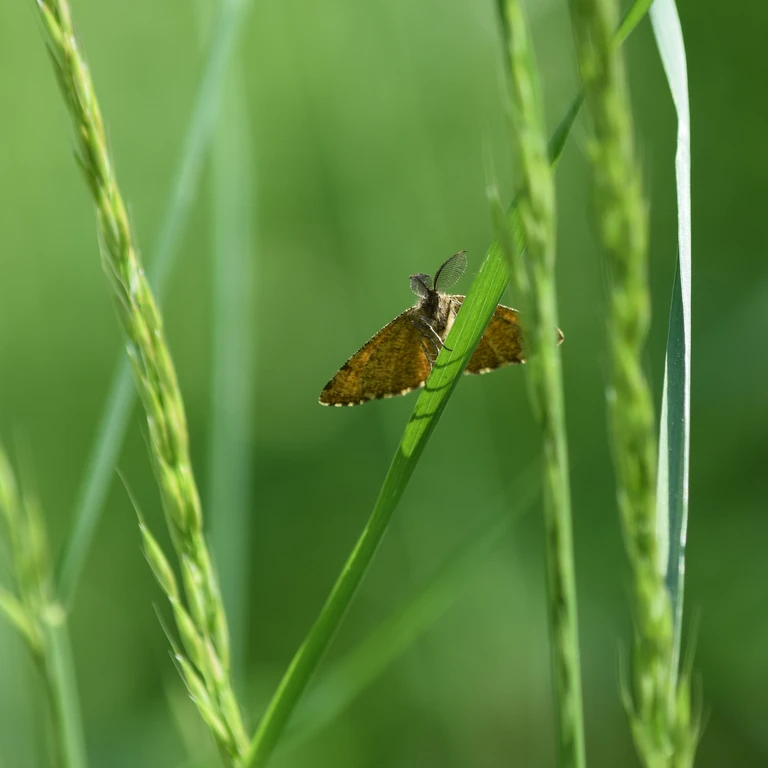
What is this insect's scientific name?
Ematurga atomaria
